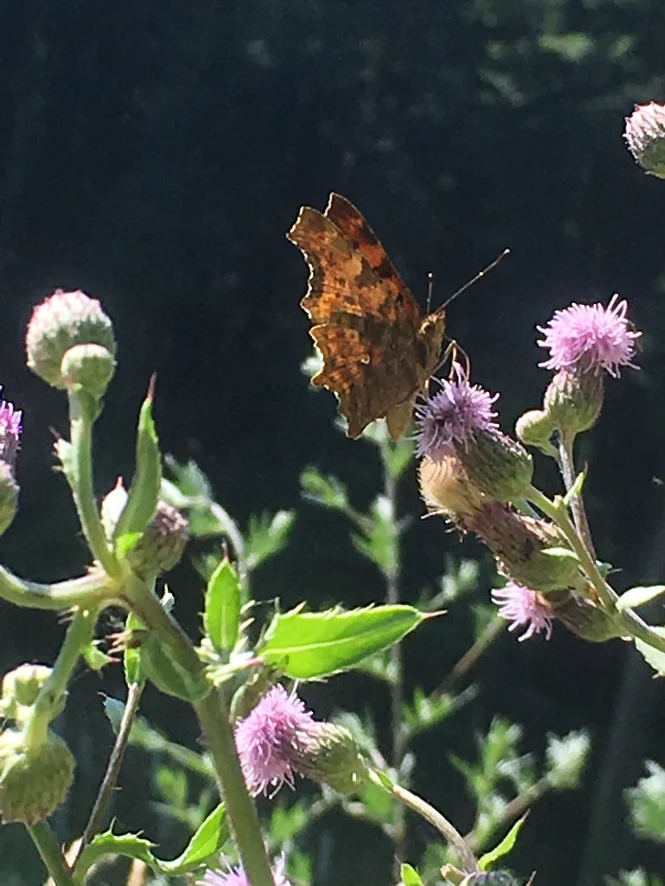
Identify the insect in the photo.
Polygonia c-album
